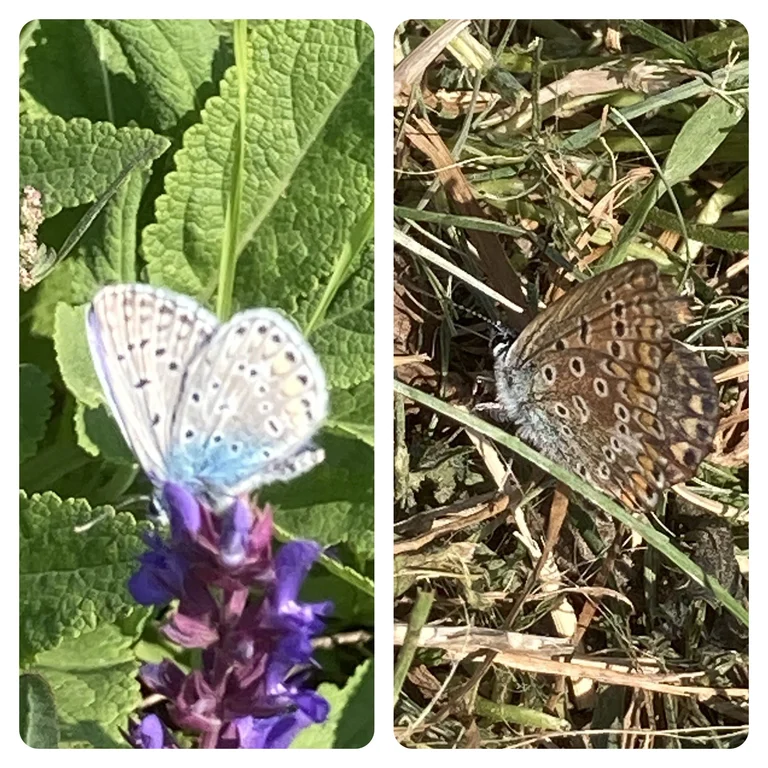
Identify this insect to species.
Polyommatus icarus
